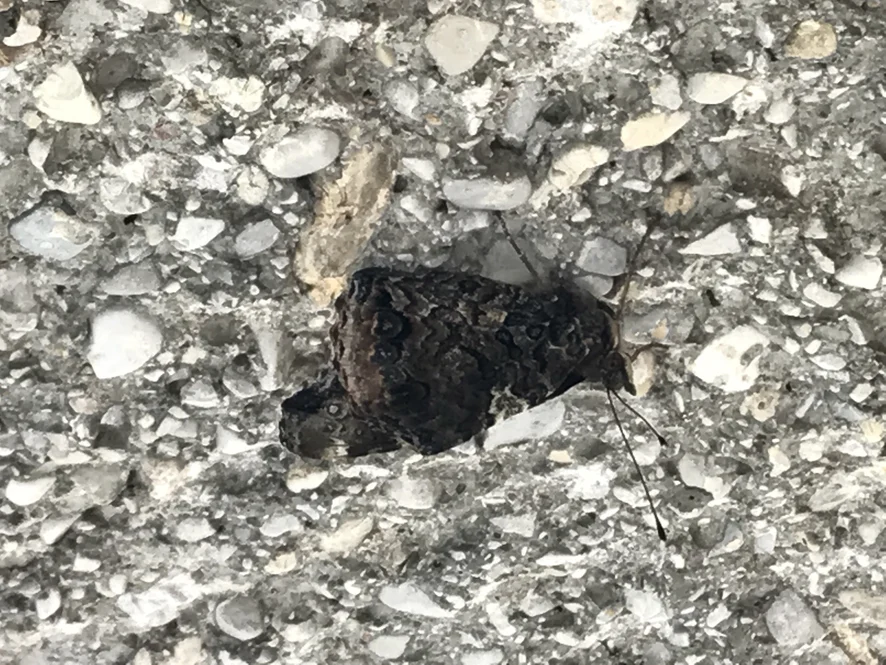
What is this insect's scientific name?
Vanessa atalanta
